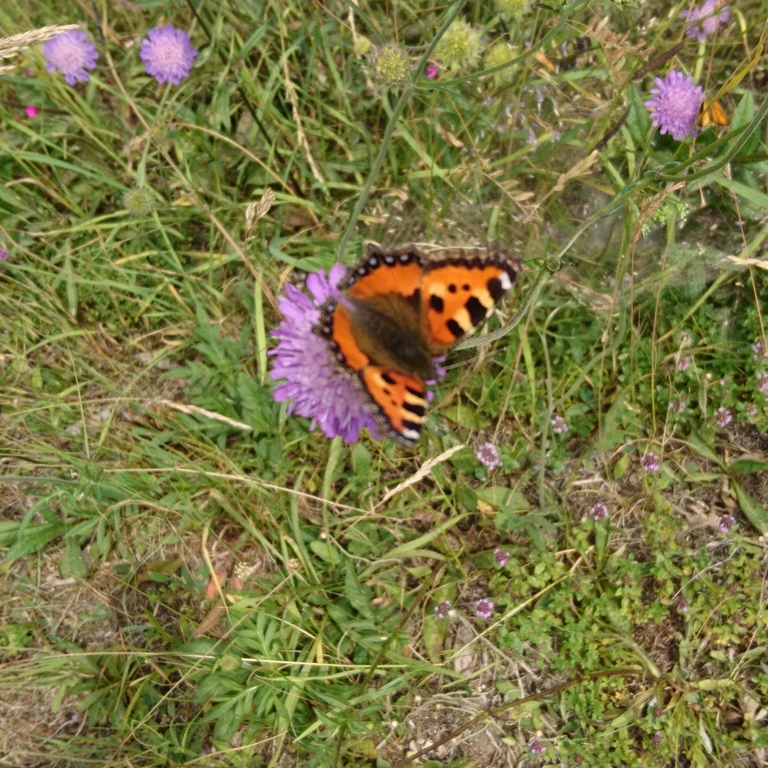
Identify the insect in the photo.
Aglais urticae
